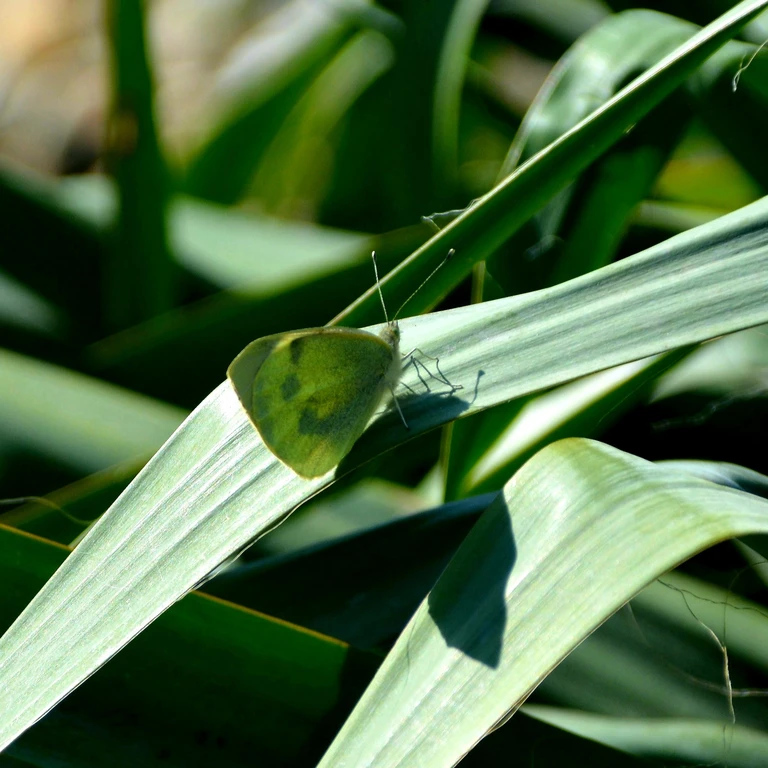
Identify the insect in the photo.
Pieris brassicae
